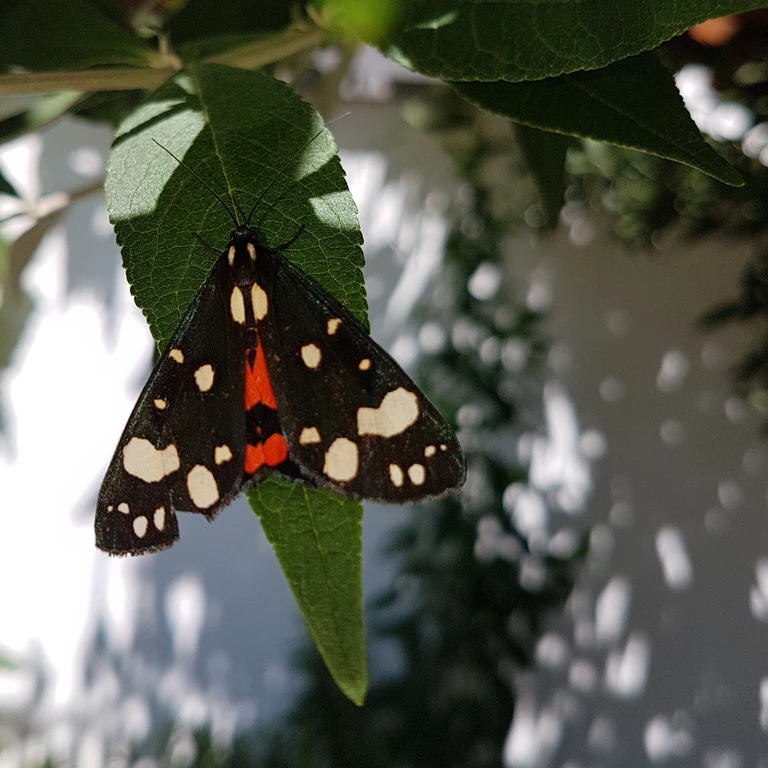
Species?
Callimorpha dominula
